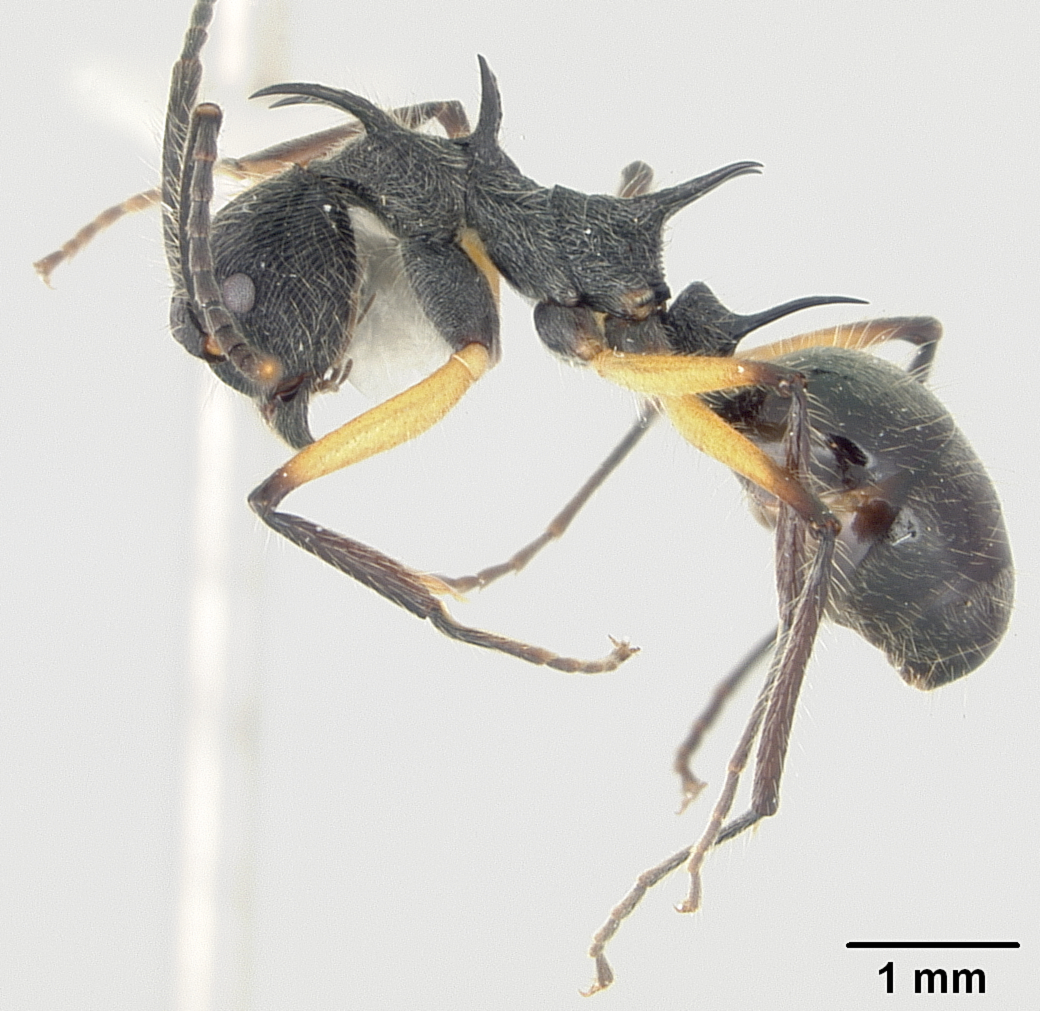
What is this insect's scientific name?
Dolichoderus shattucki
